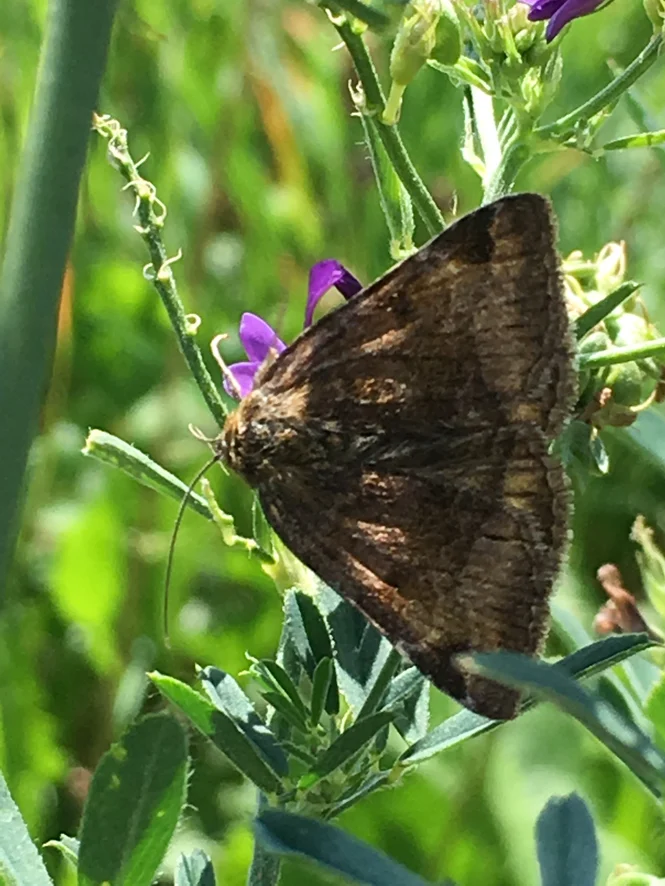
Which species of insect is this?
Euclidia glyphica
